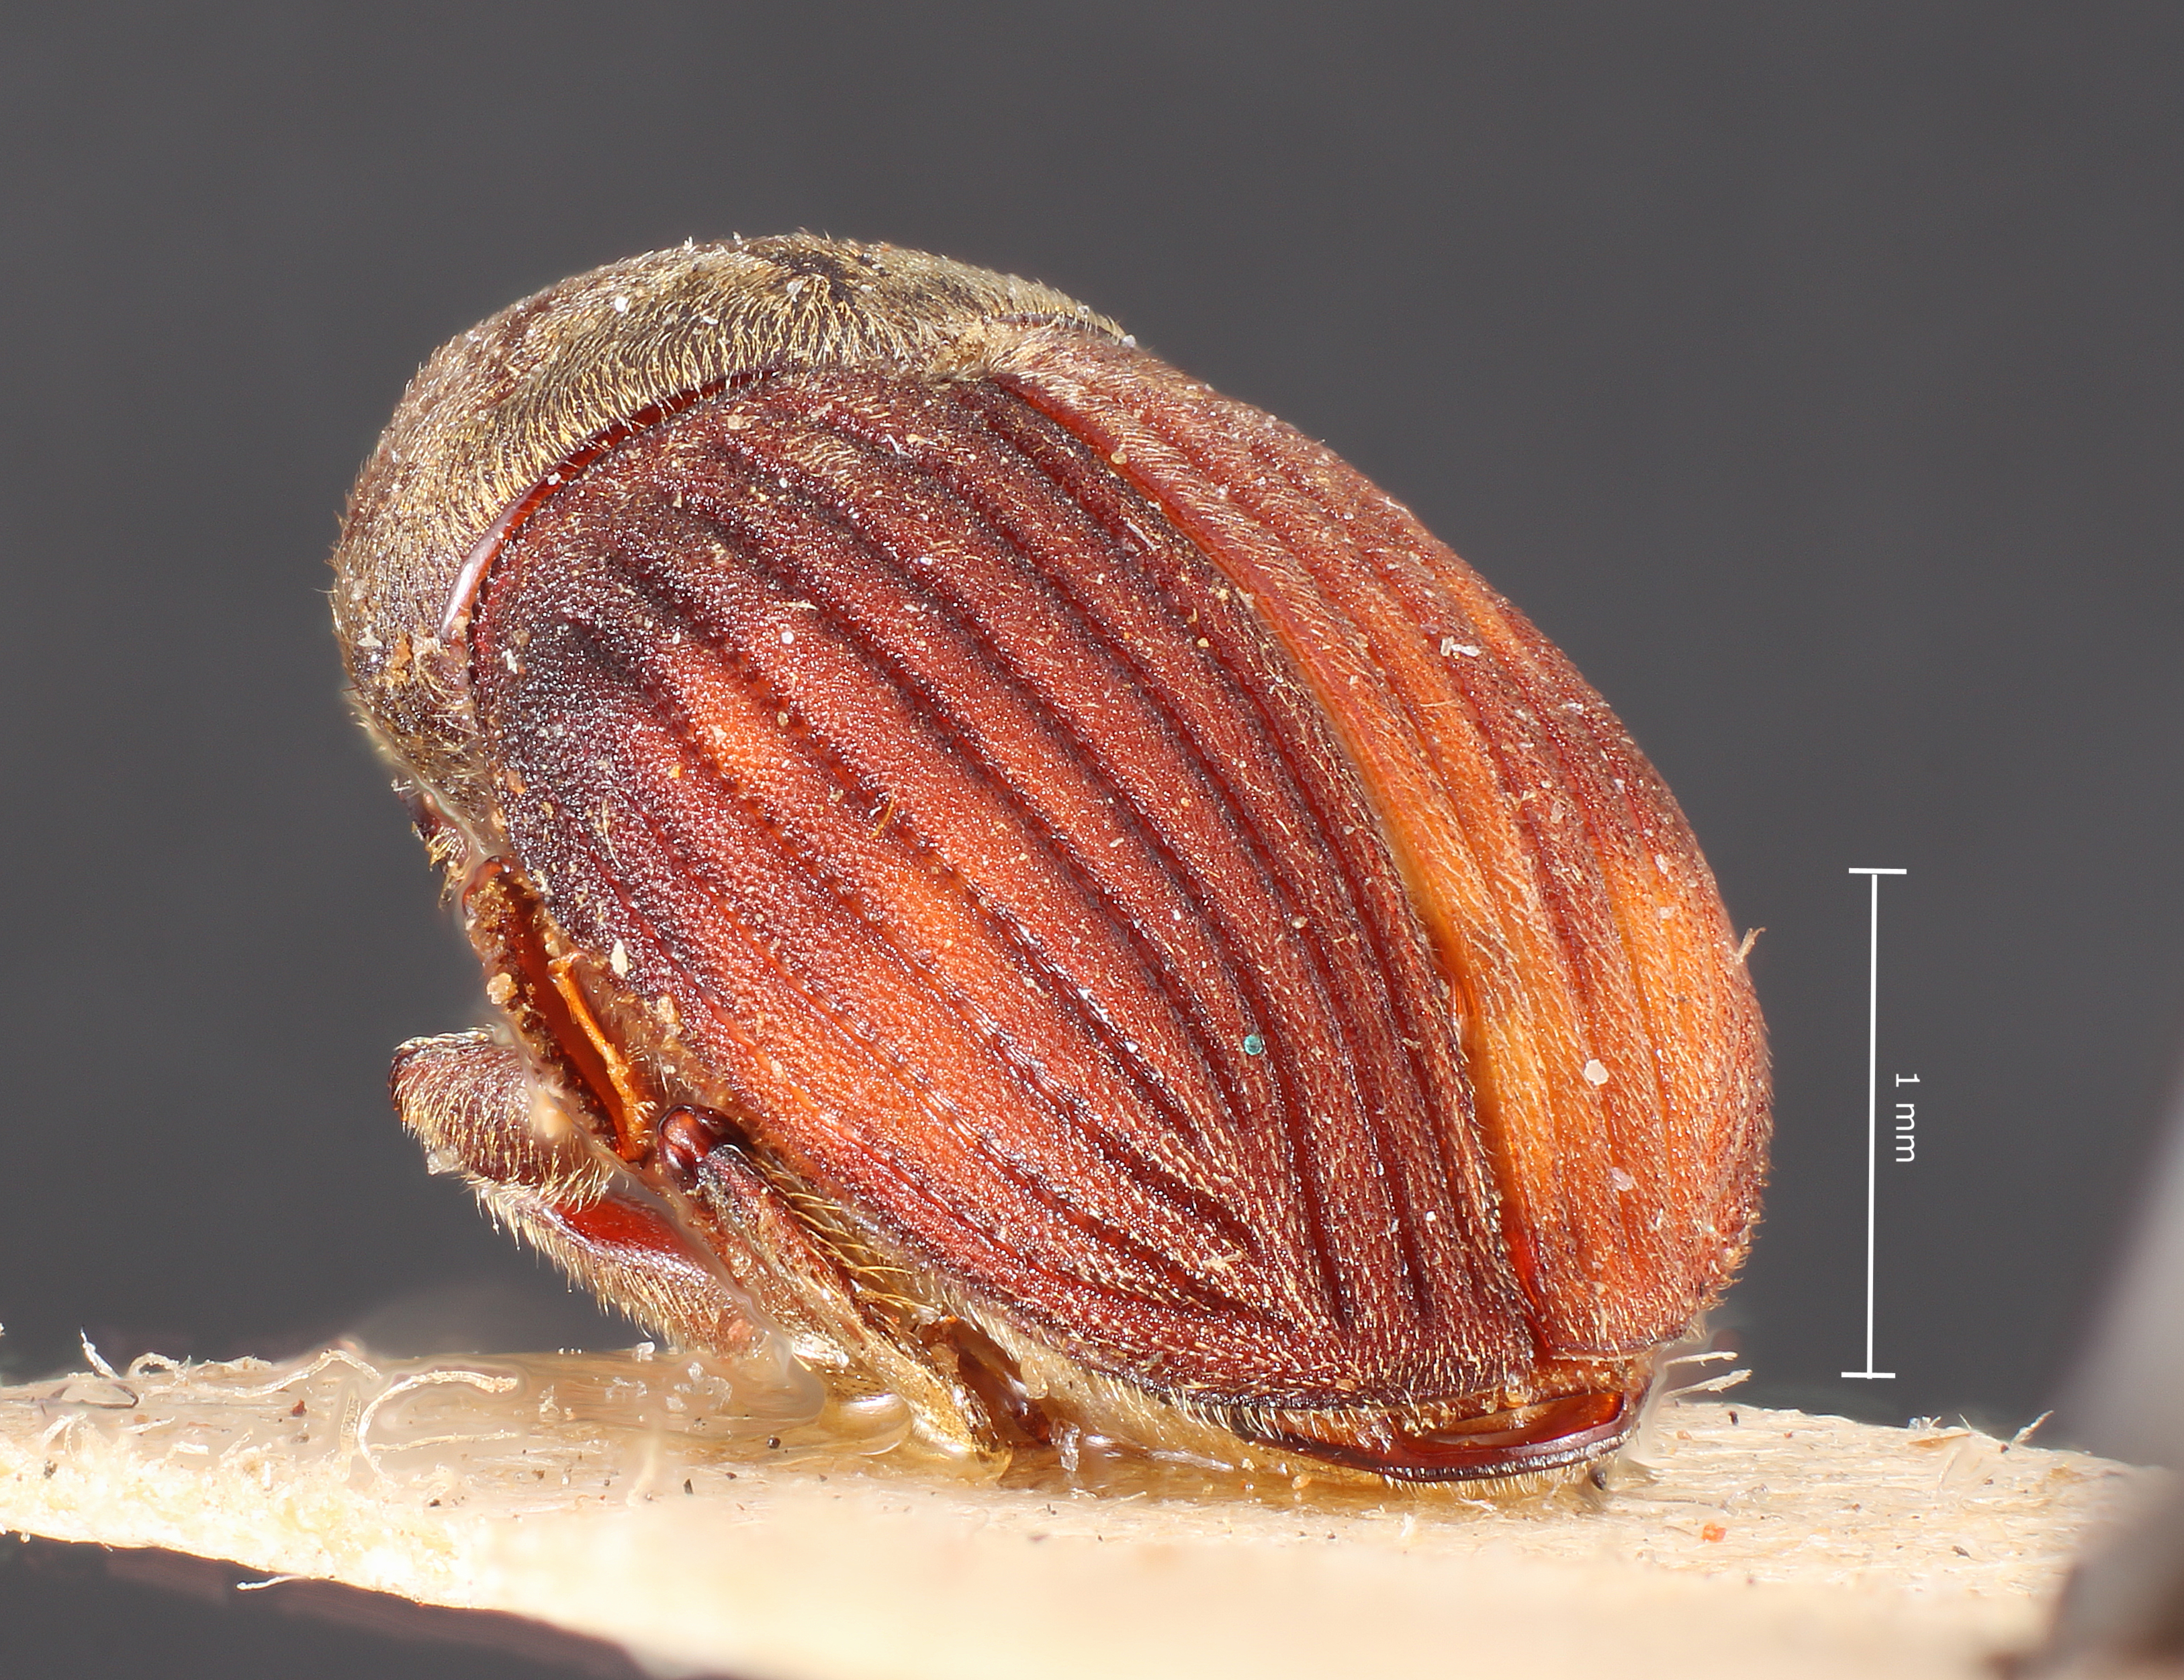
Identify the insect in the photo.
Phrixosoma magna
